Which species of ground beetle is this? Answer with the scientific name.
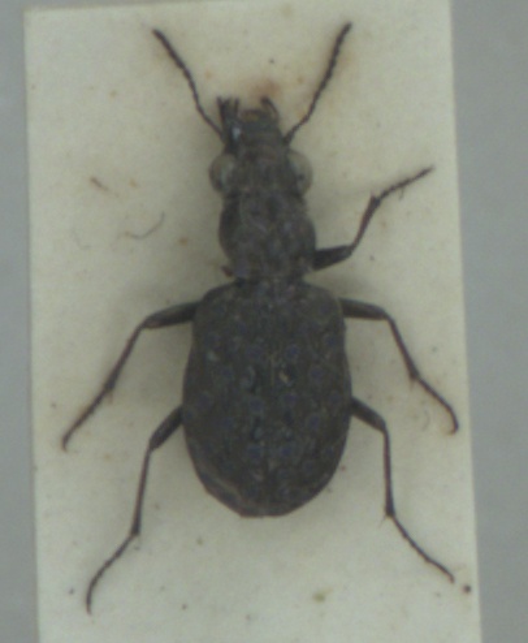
Elaphrus cupreus
